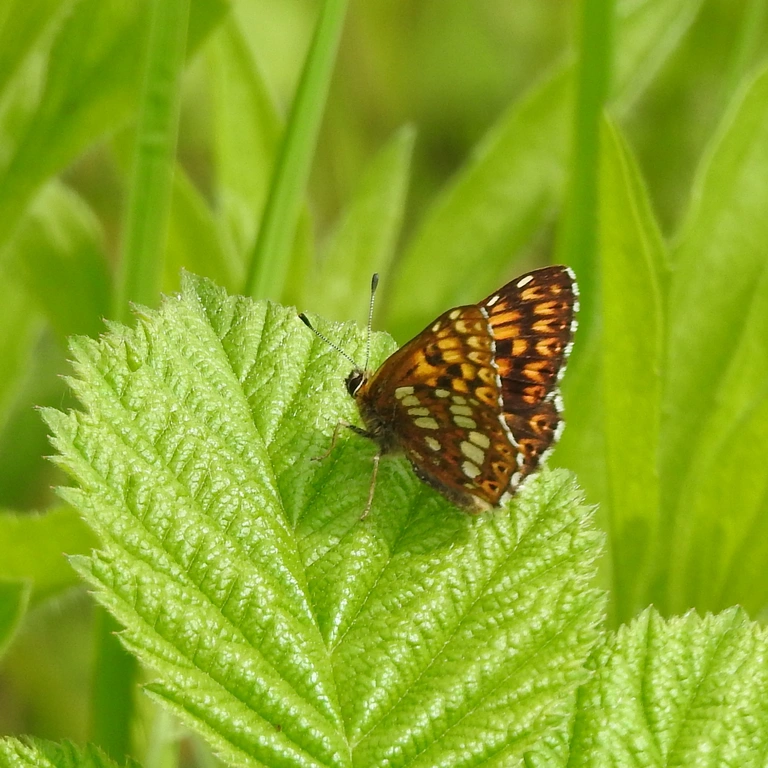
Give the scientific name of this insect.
Hamearis lucina
